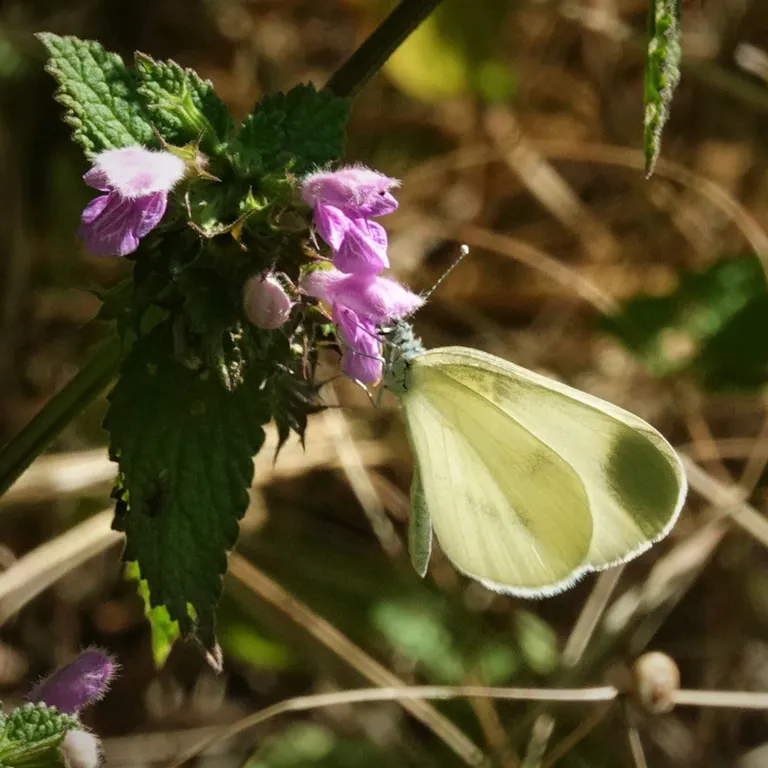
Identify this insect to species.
Leptidea sinapis/juvernica
